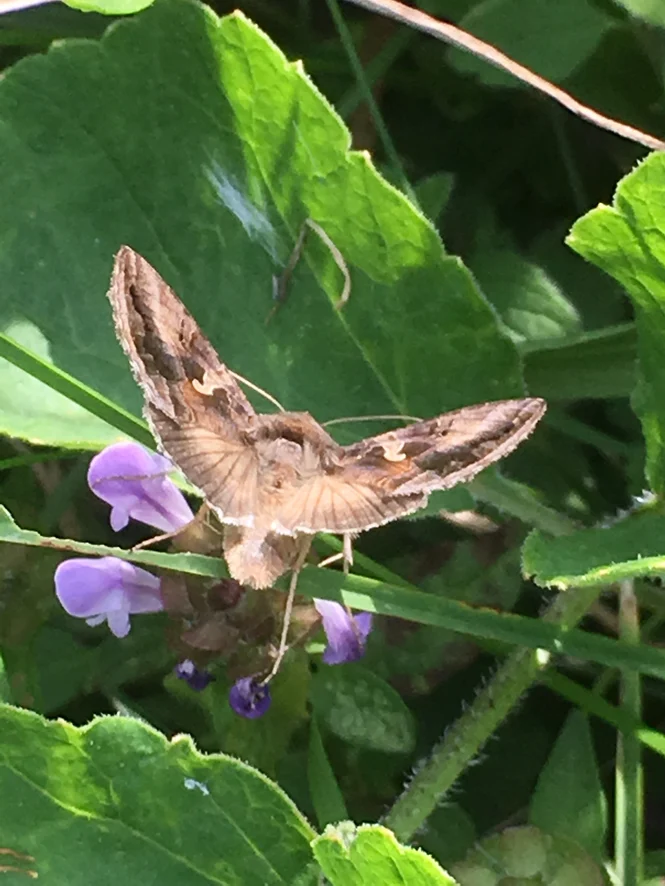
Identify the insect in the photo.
Autographa gamma
